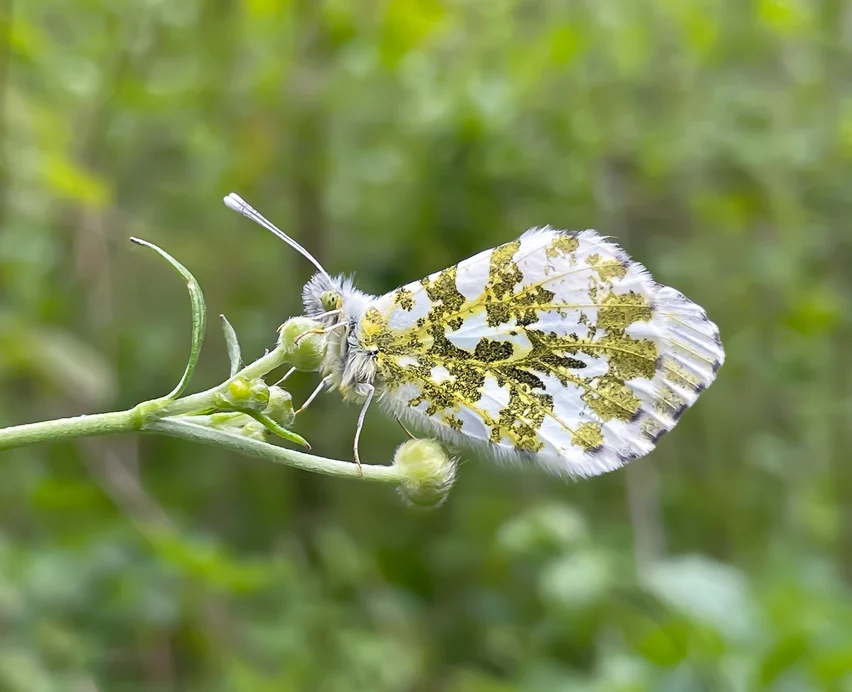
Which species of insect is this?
Anthocharis cardamines
